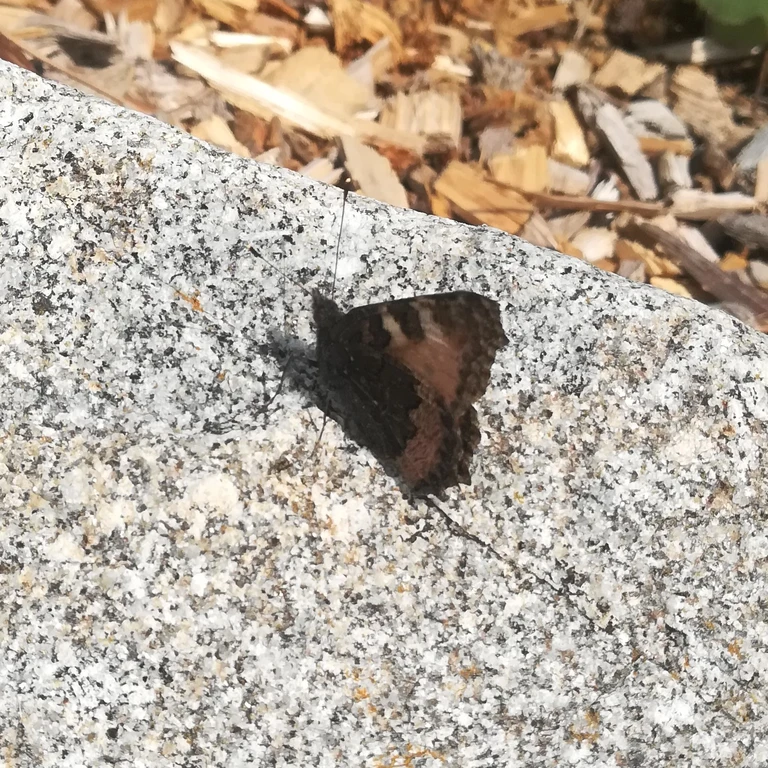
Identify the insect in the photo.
Aglais urticae
